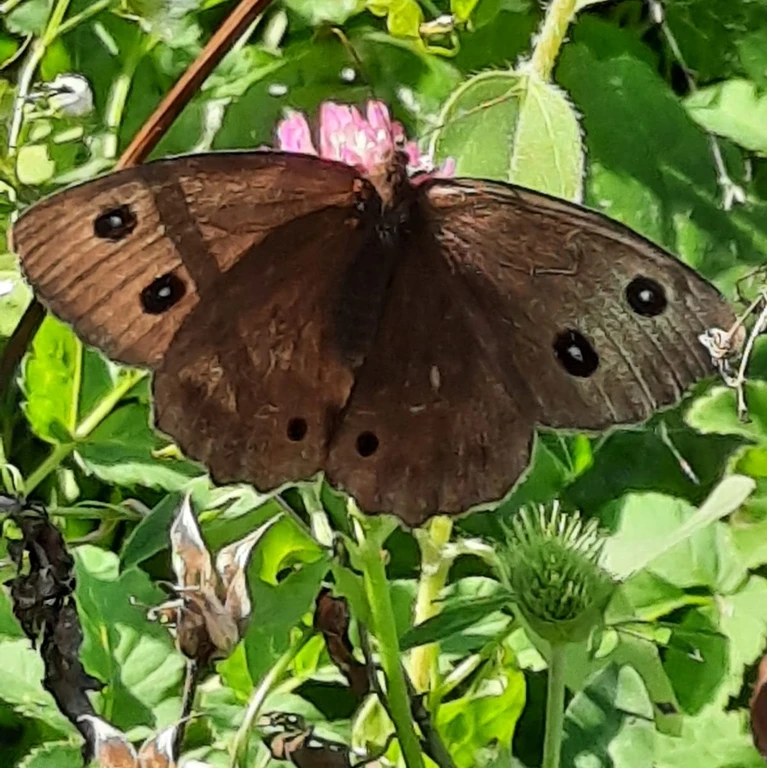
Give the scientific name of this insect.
Minois dryas
